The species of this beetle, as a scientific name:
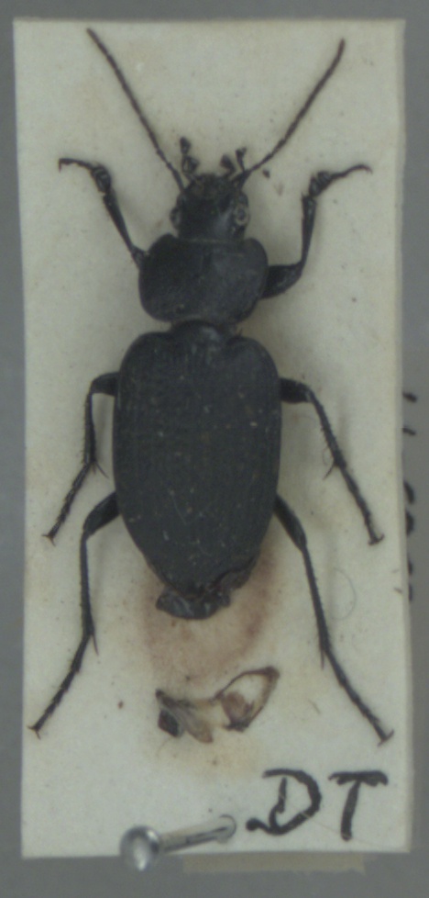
Licinus punctatulus
